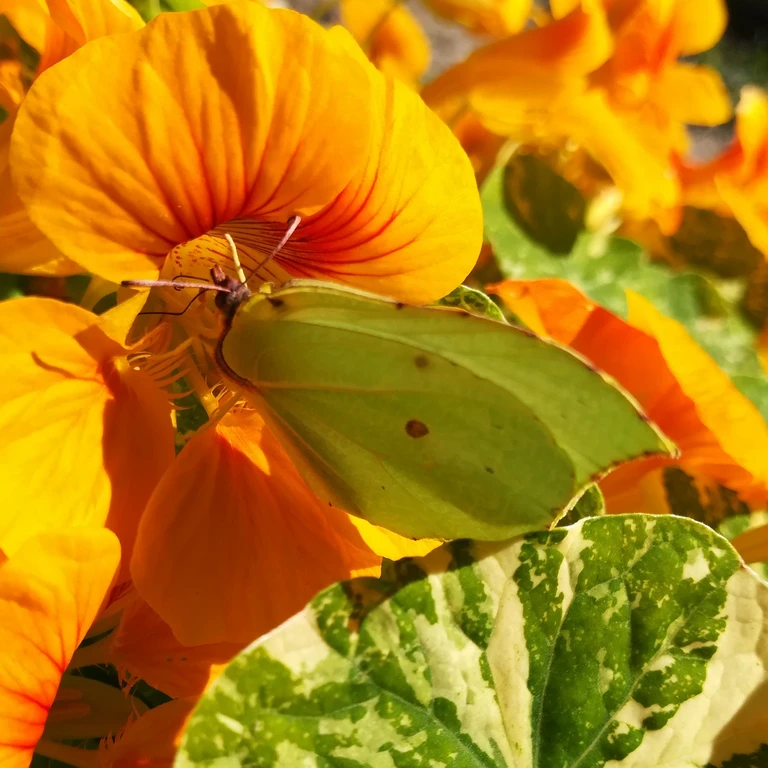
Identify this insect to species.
Gonepteryx rhamni
